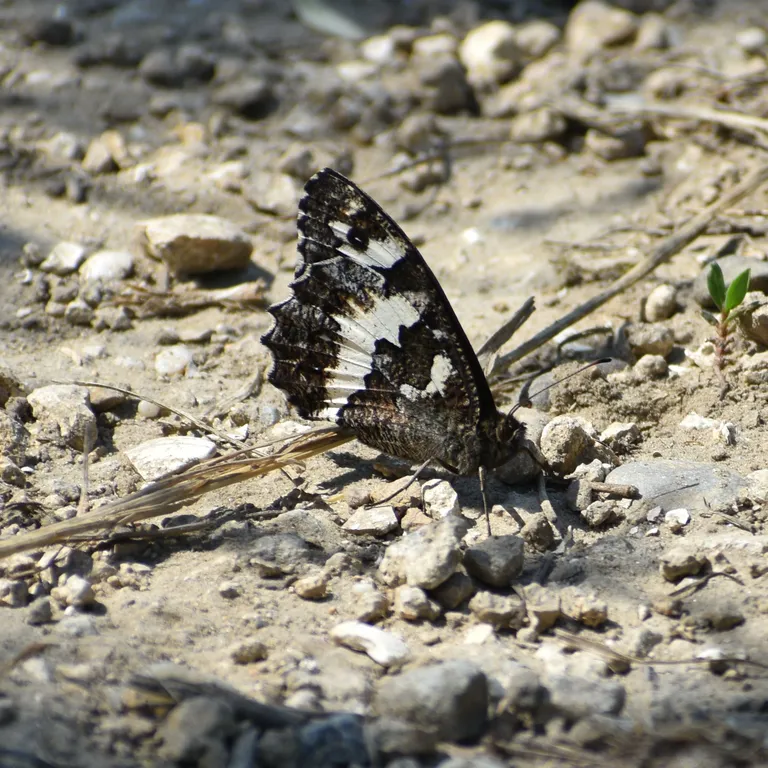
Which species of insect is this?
Brintesia circe
